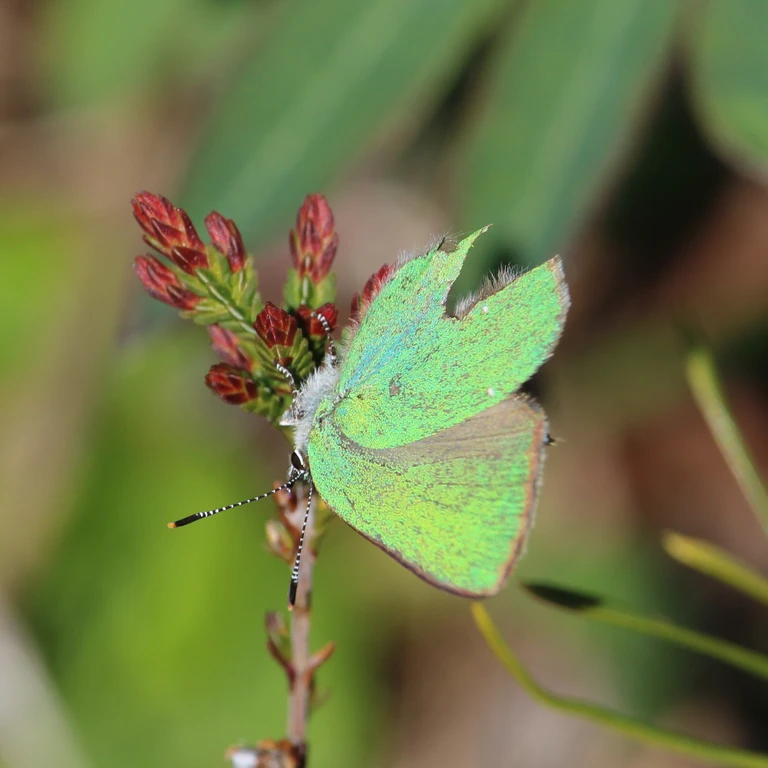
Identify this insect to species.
Callophrys rubi
